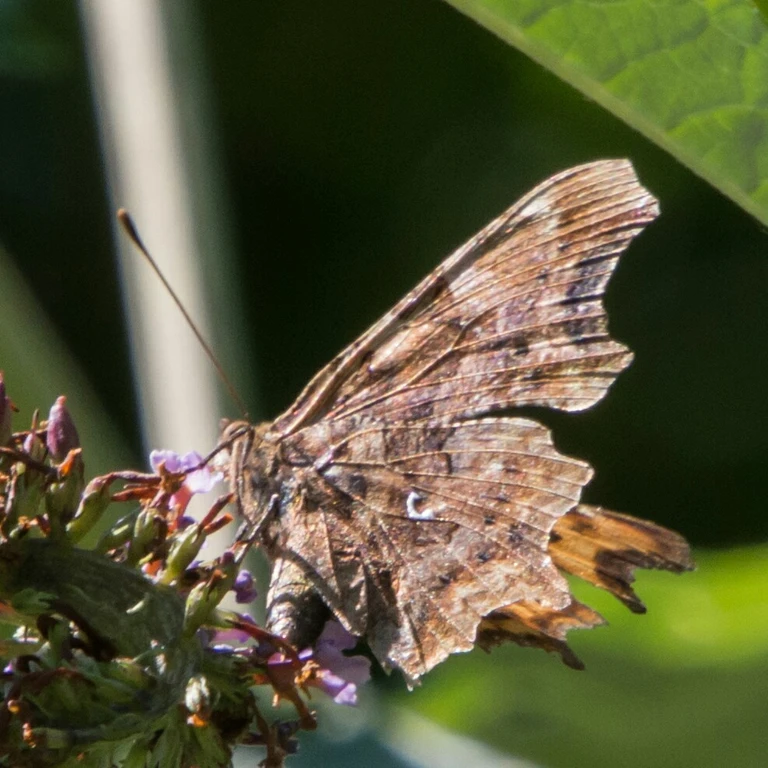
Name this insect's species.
Polygonia c-album
